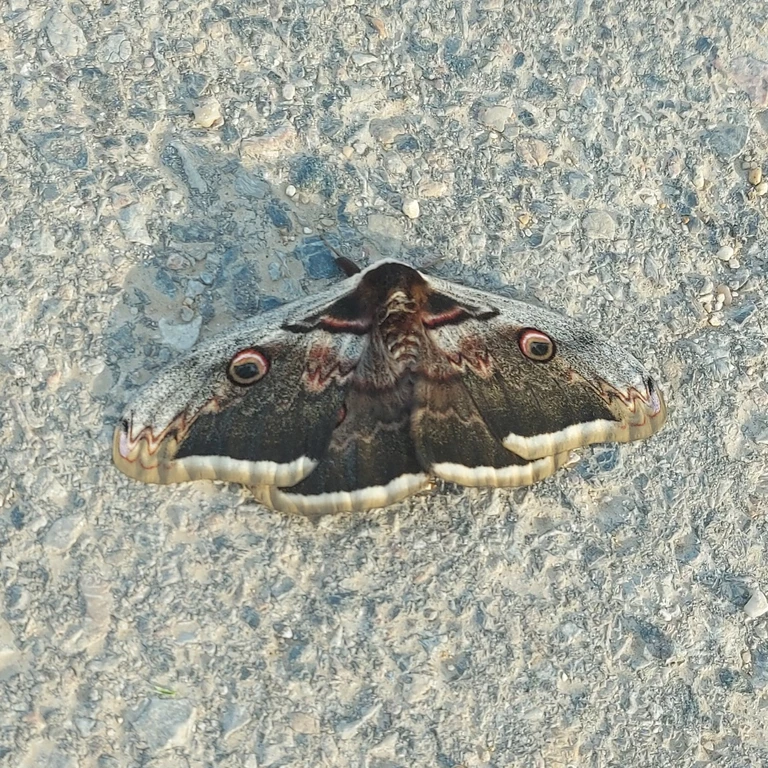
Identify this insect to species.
Saturnia pyri
